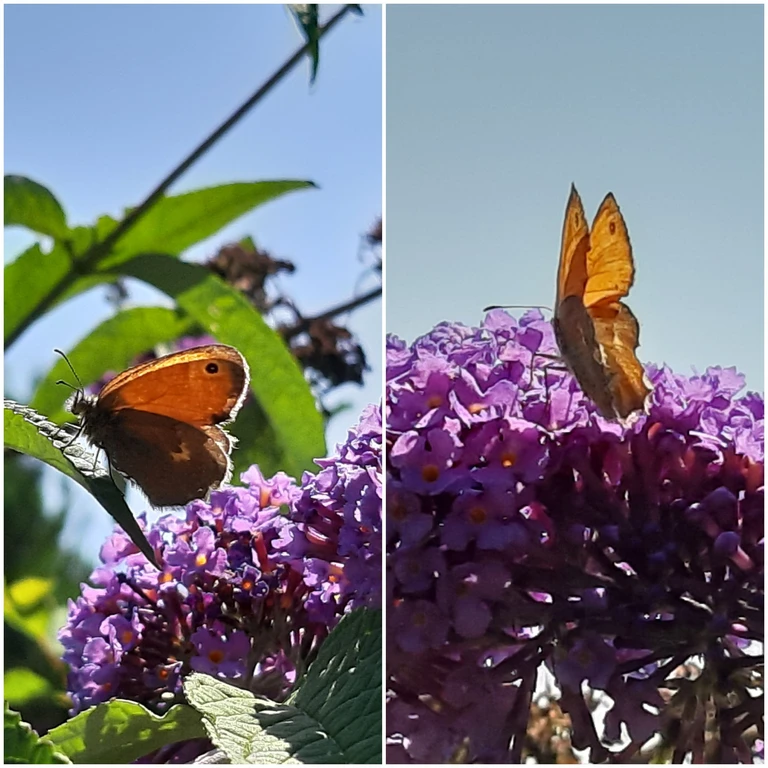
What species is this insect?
Coenonympha pamphilus
